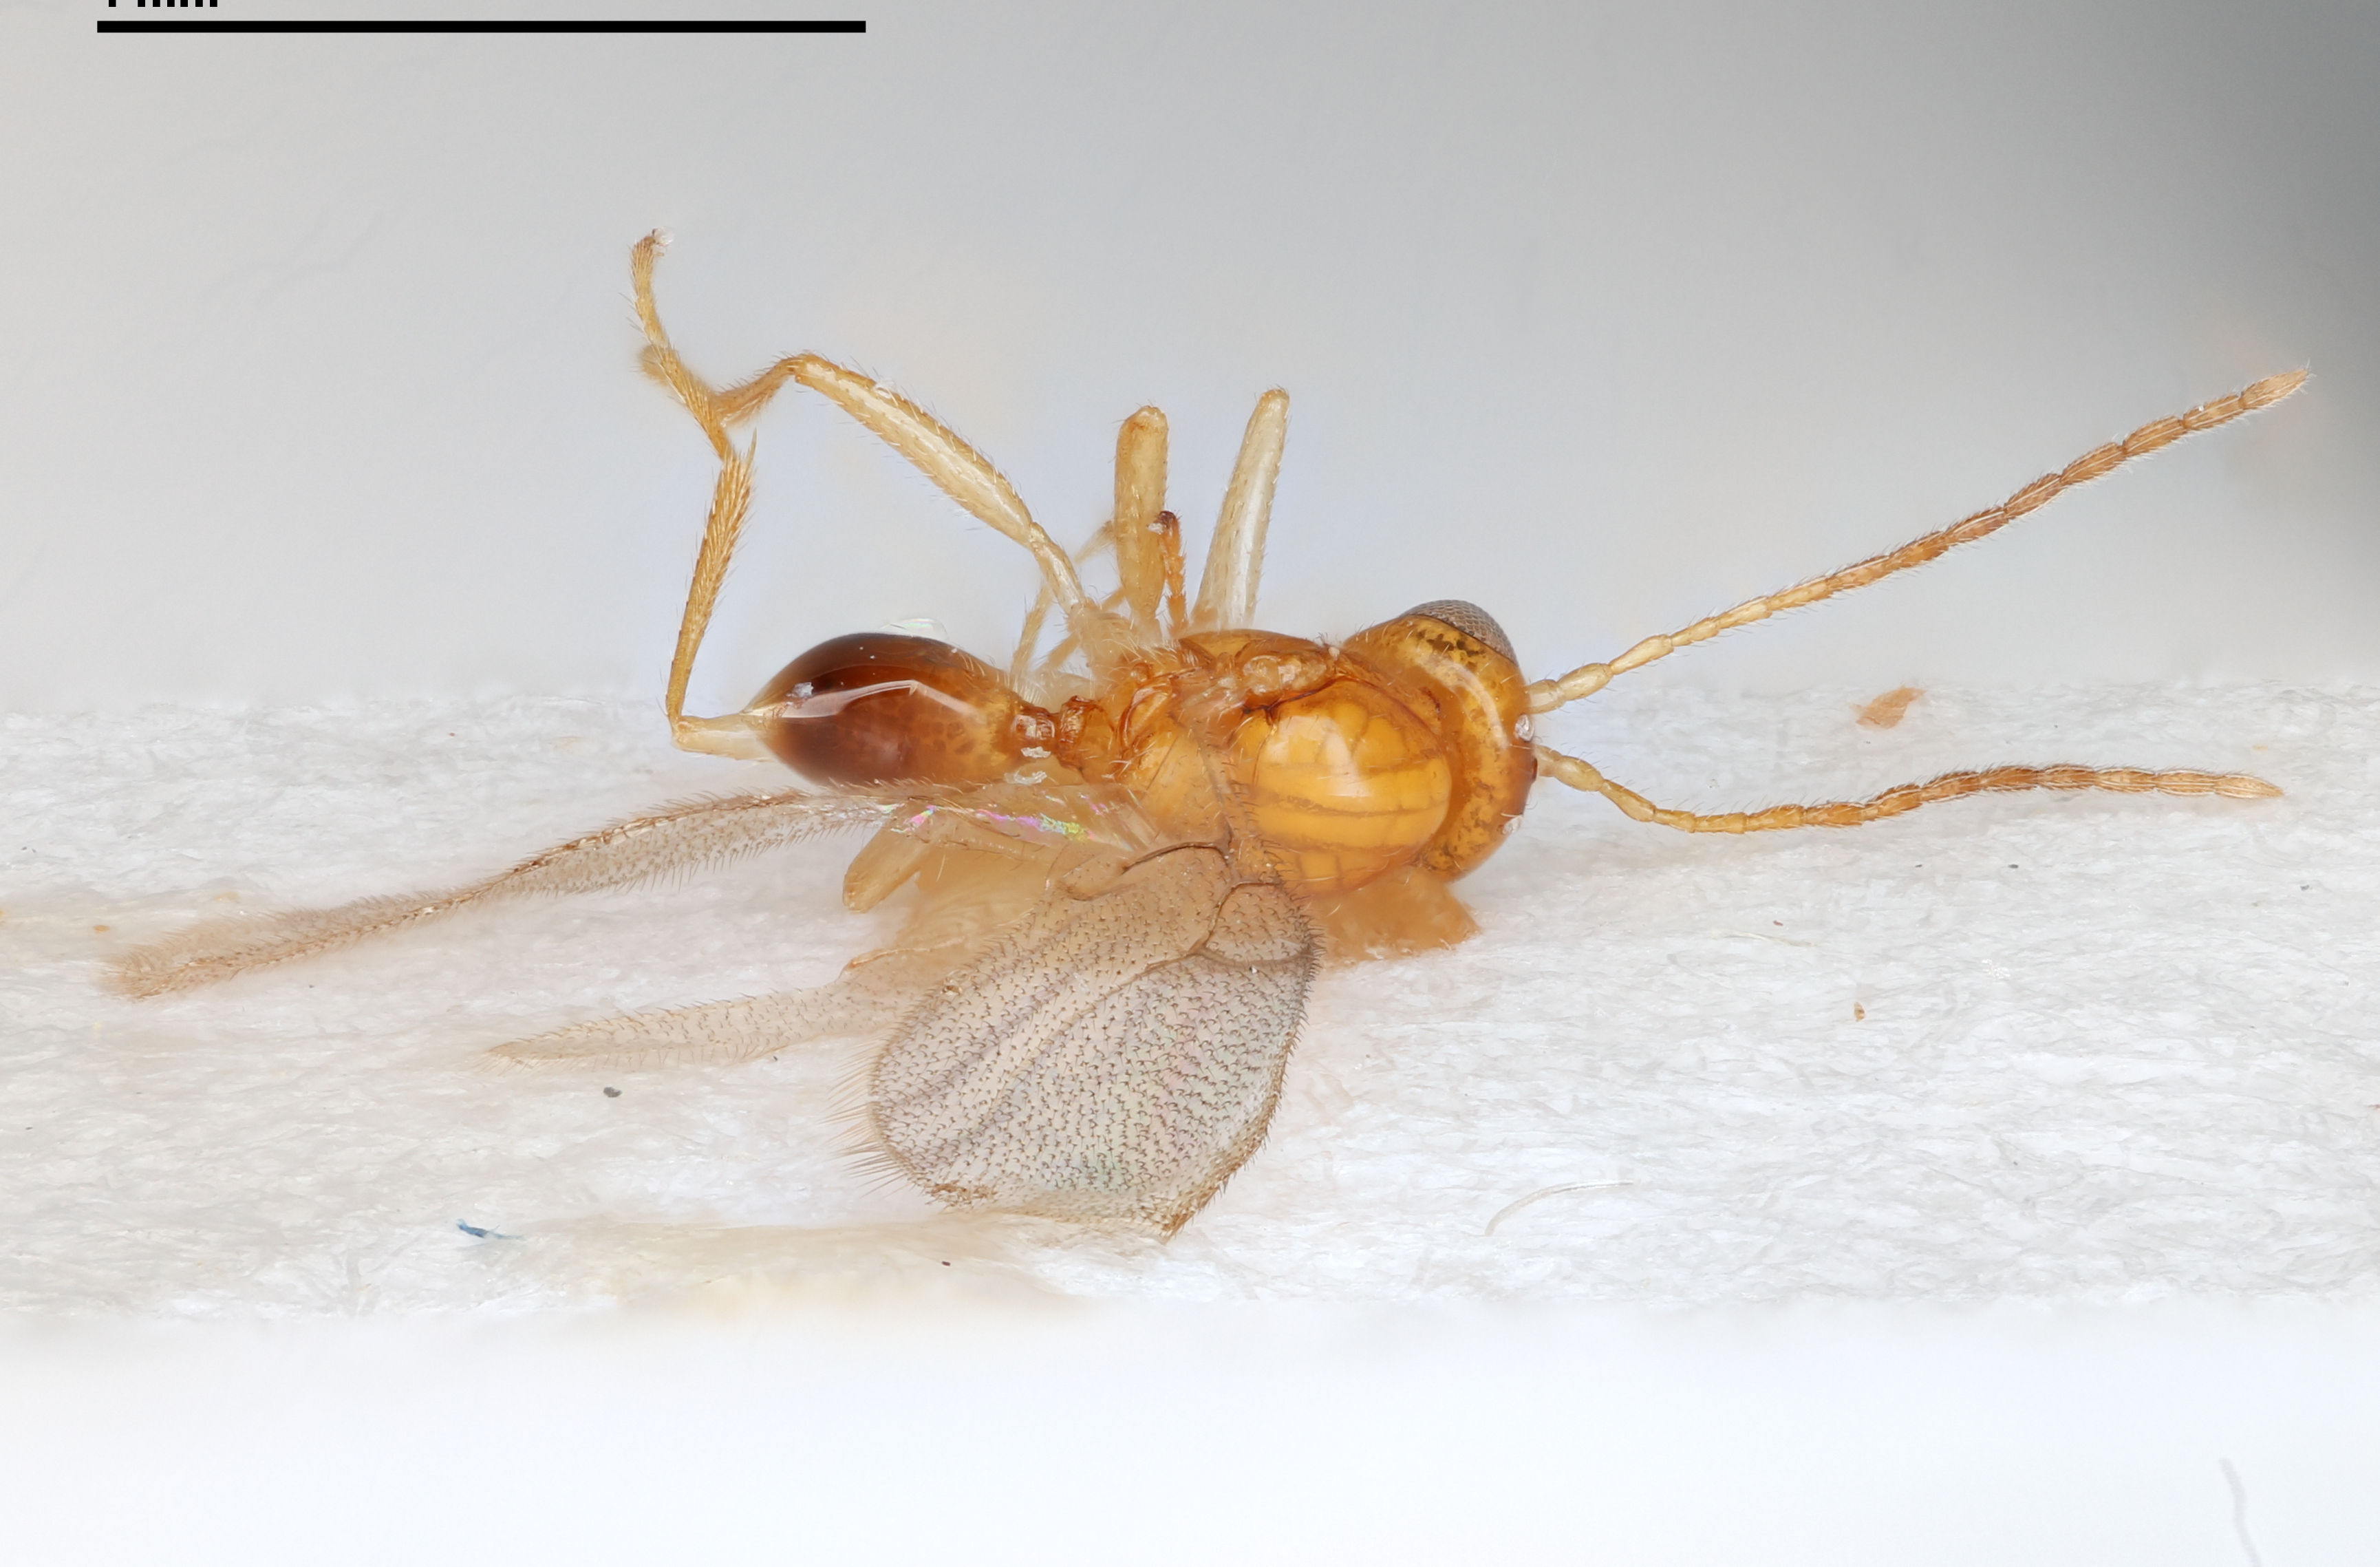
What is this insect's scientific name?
Alloxysta areeluckator
